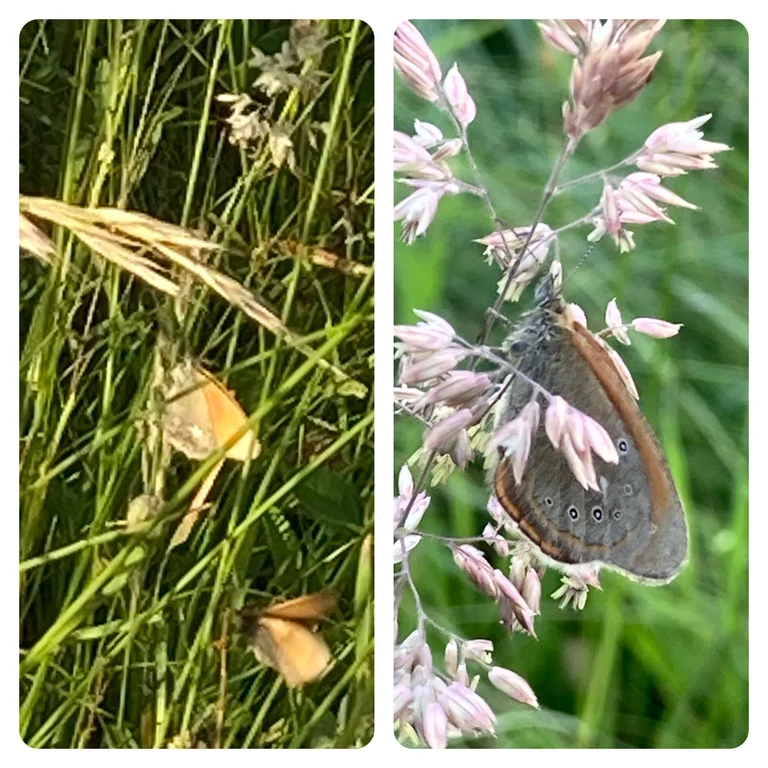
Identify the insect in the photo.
Coenonympha glycerion (also Coenonympha iphis)
